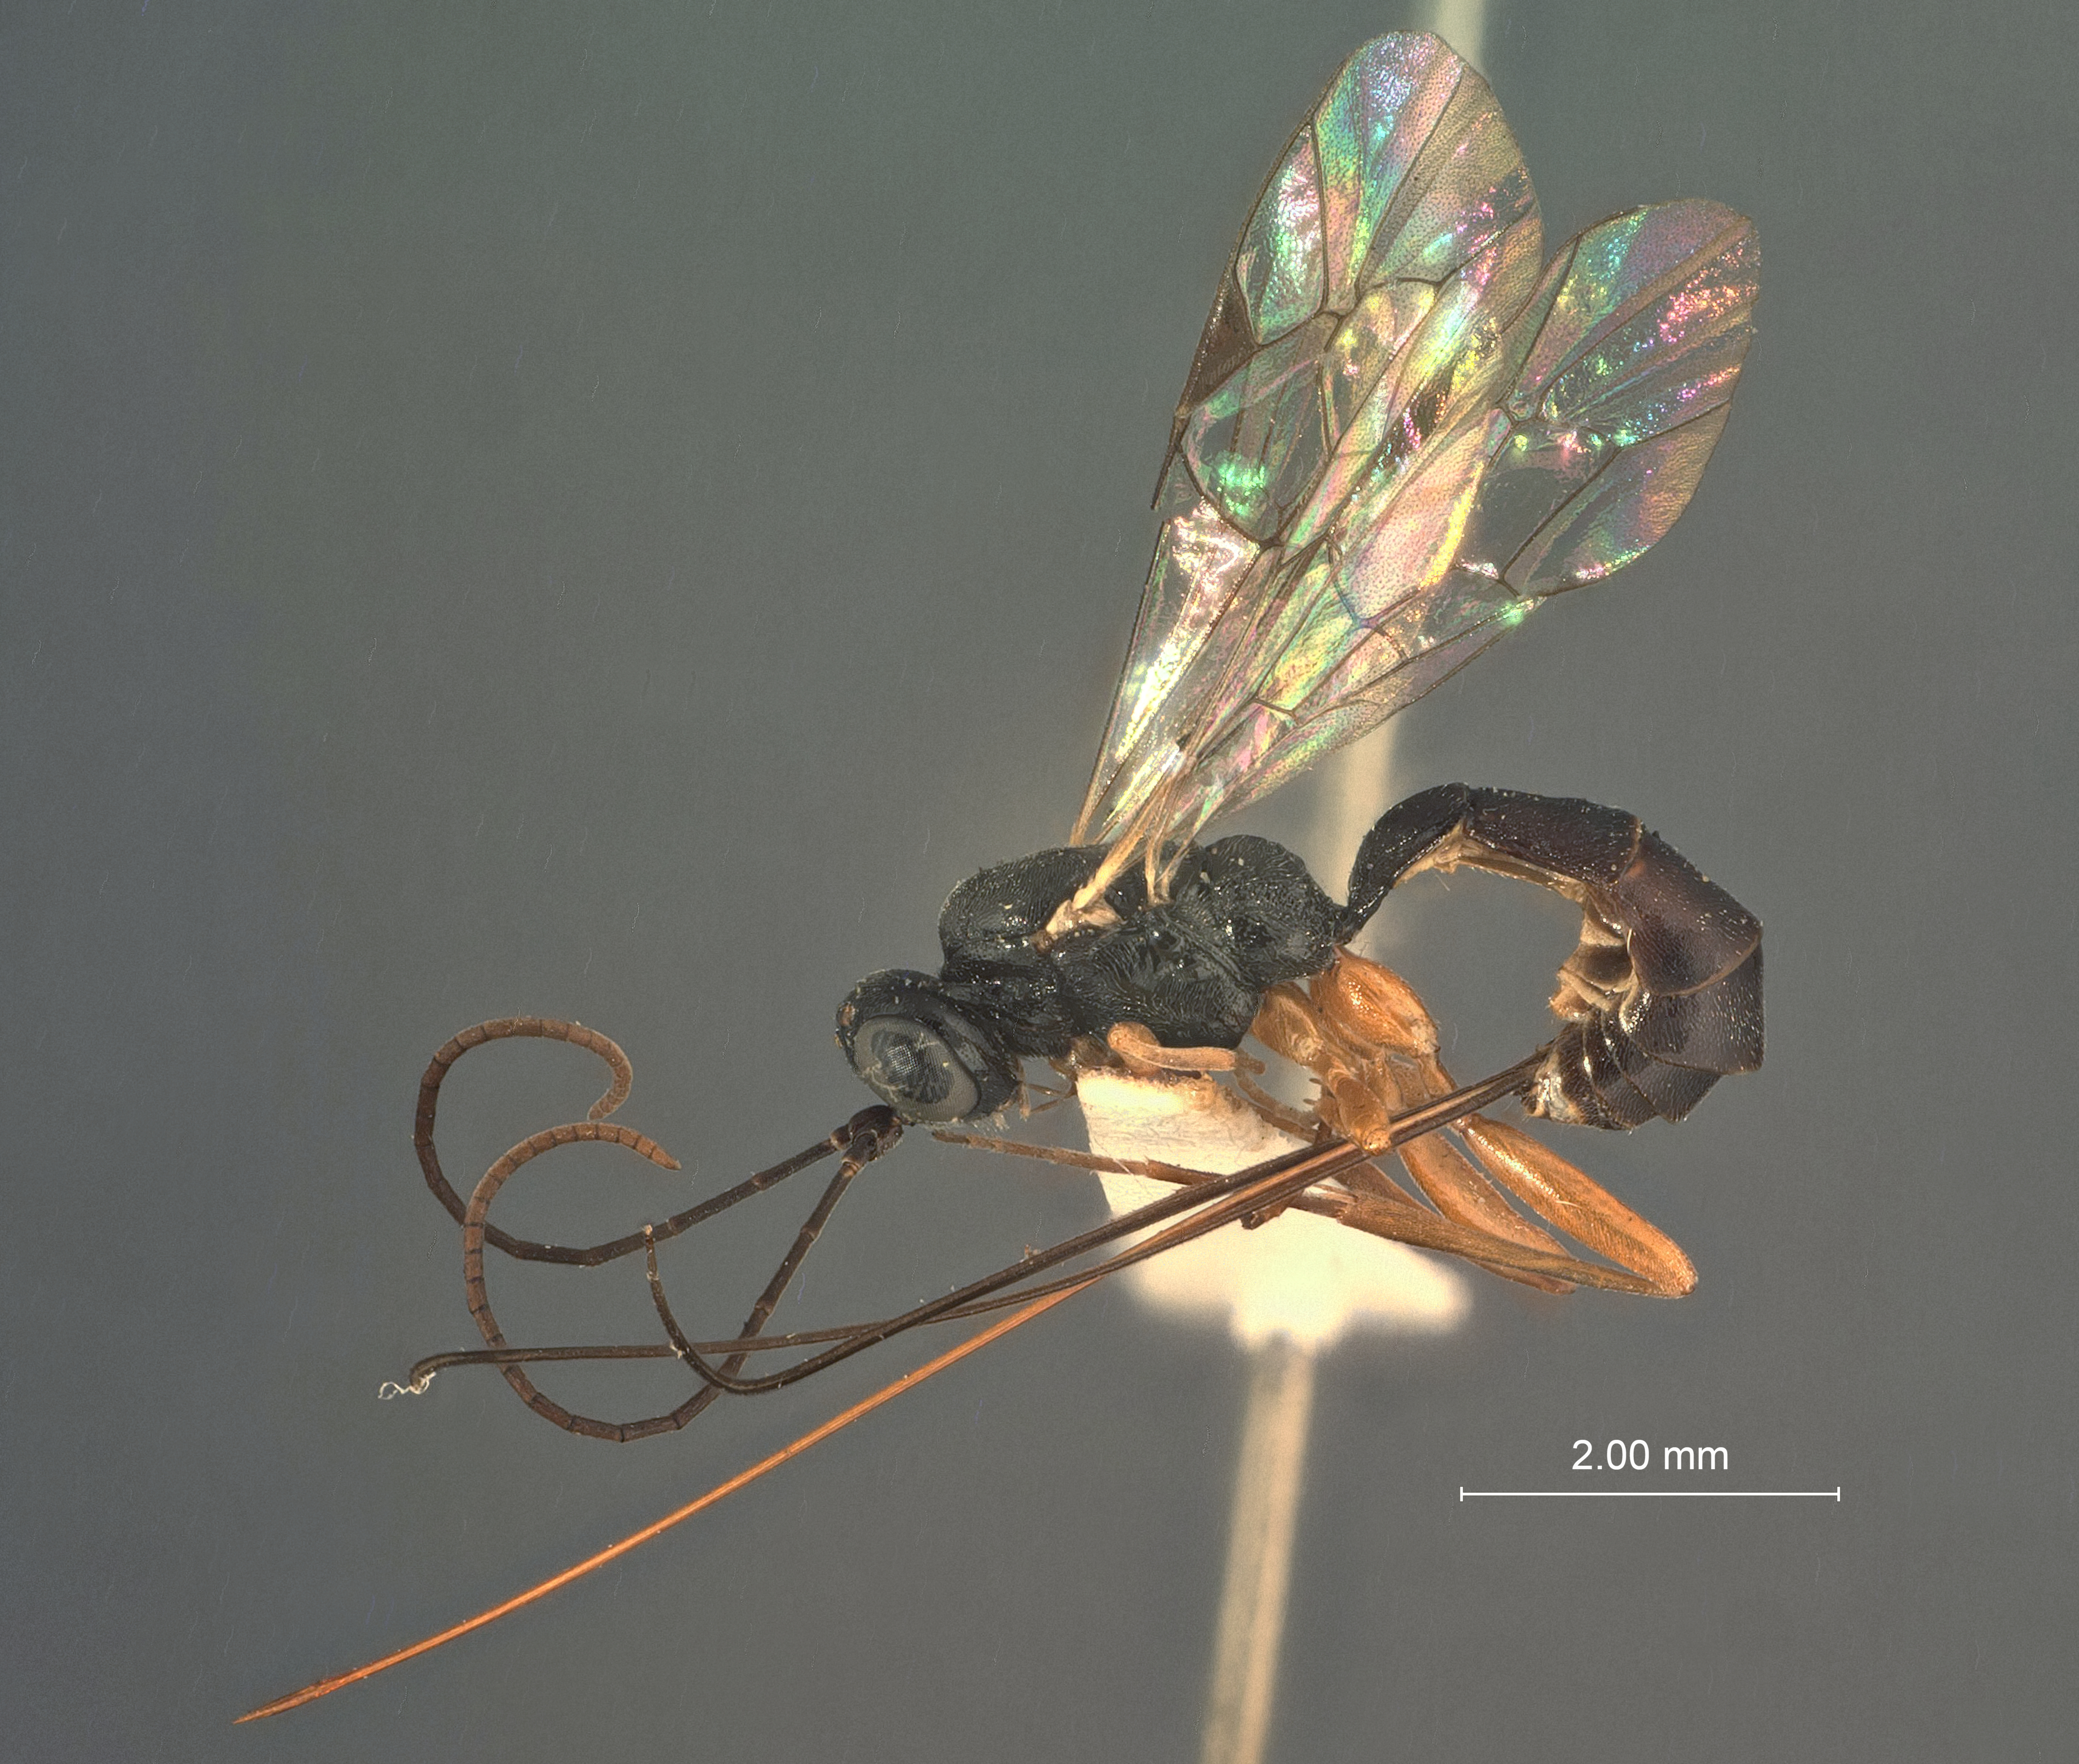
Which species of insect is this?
Isadelphus extensor
